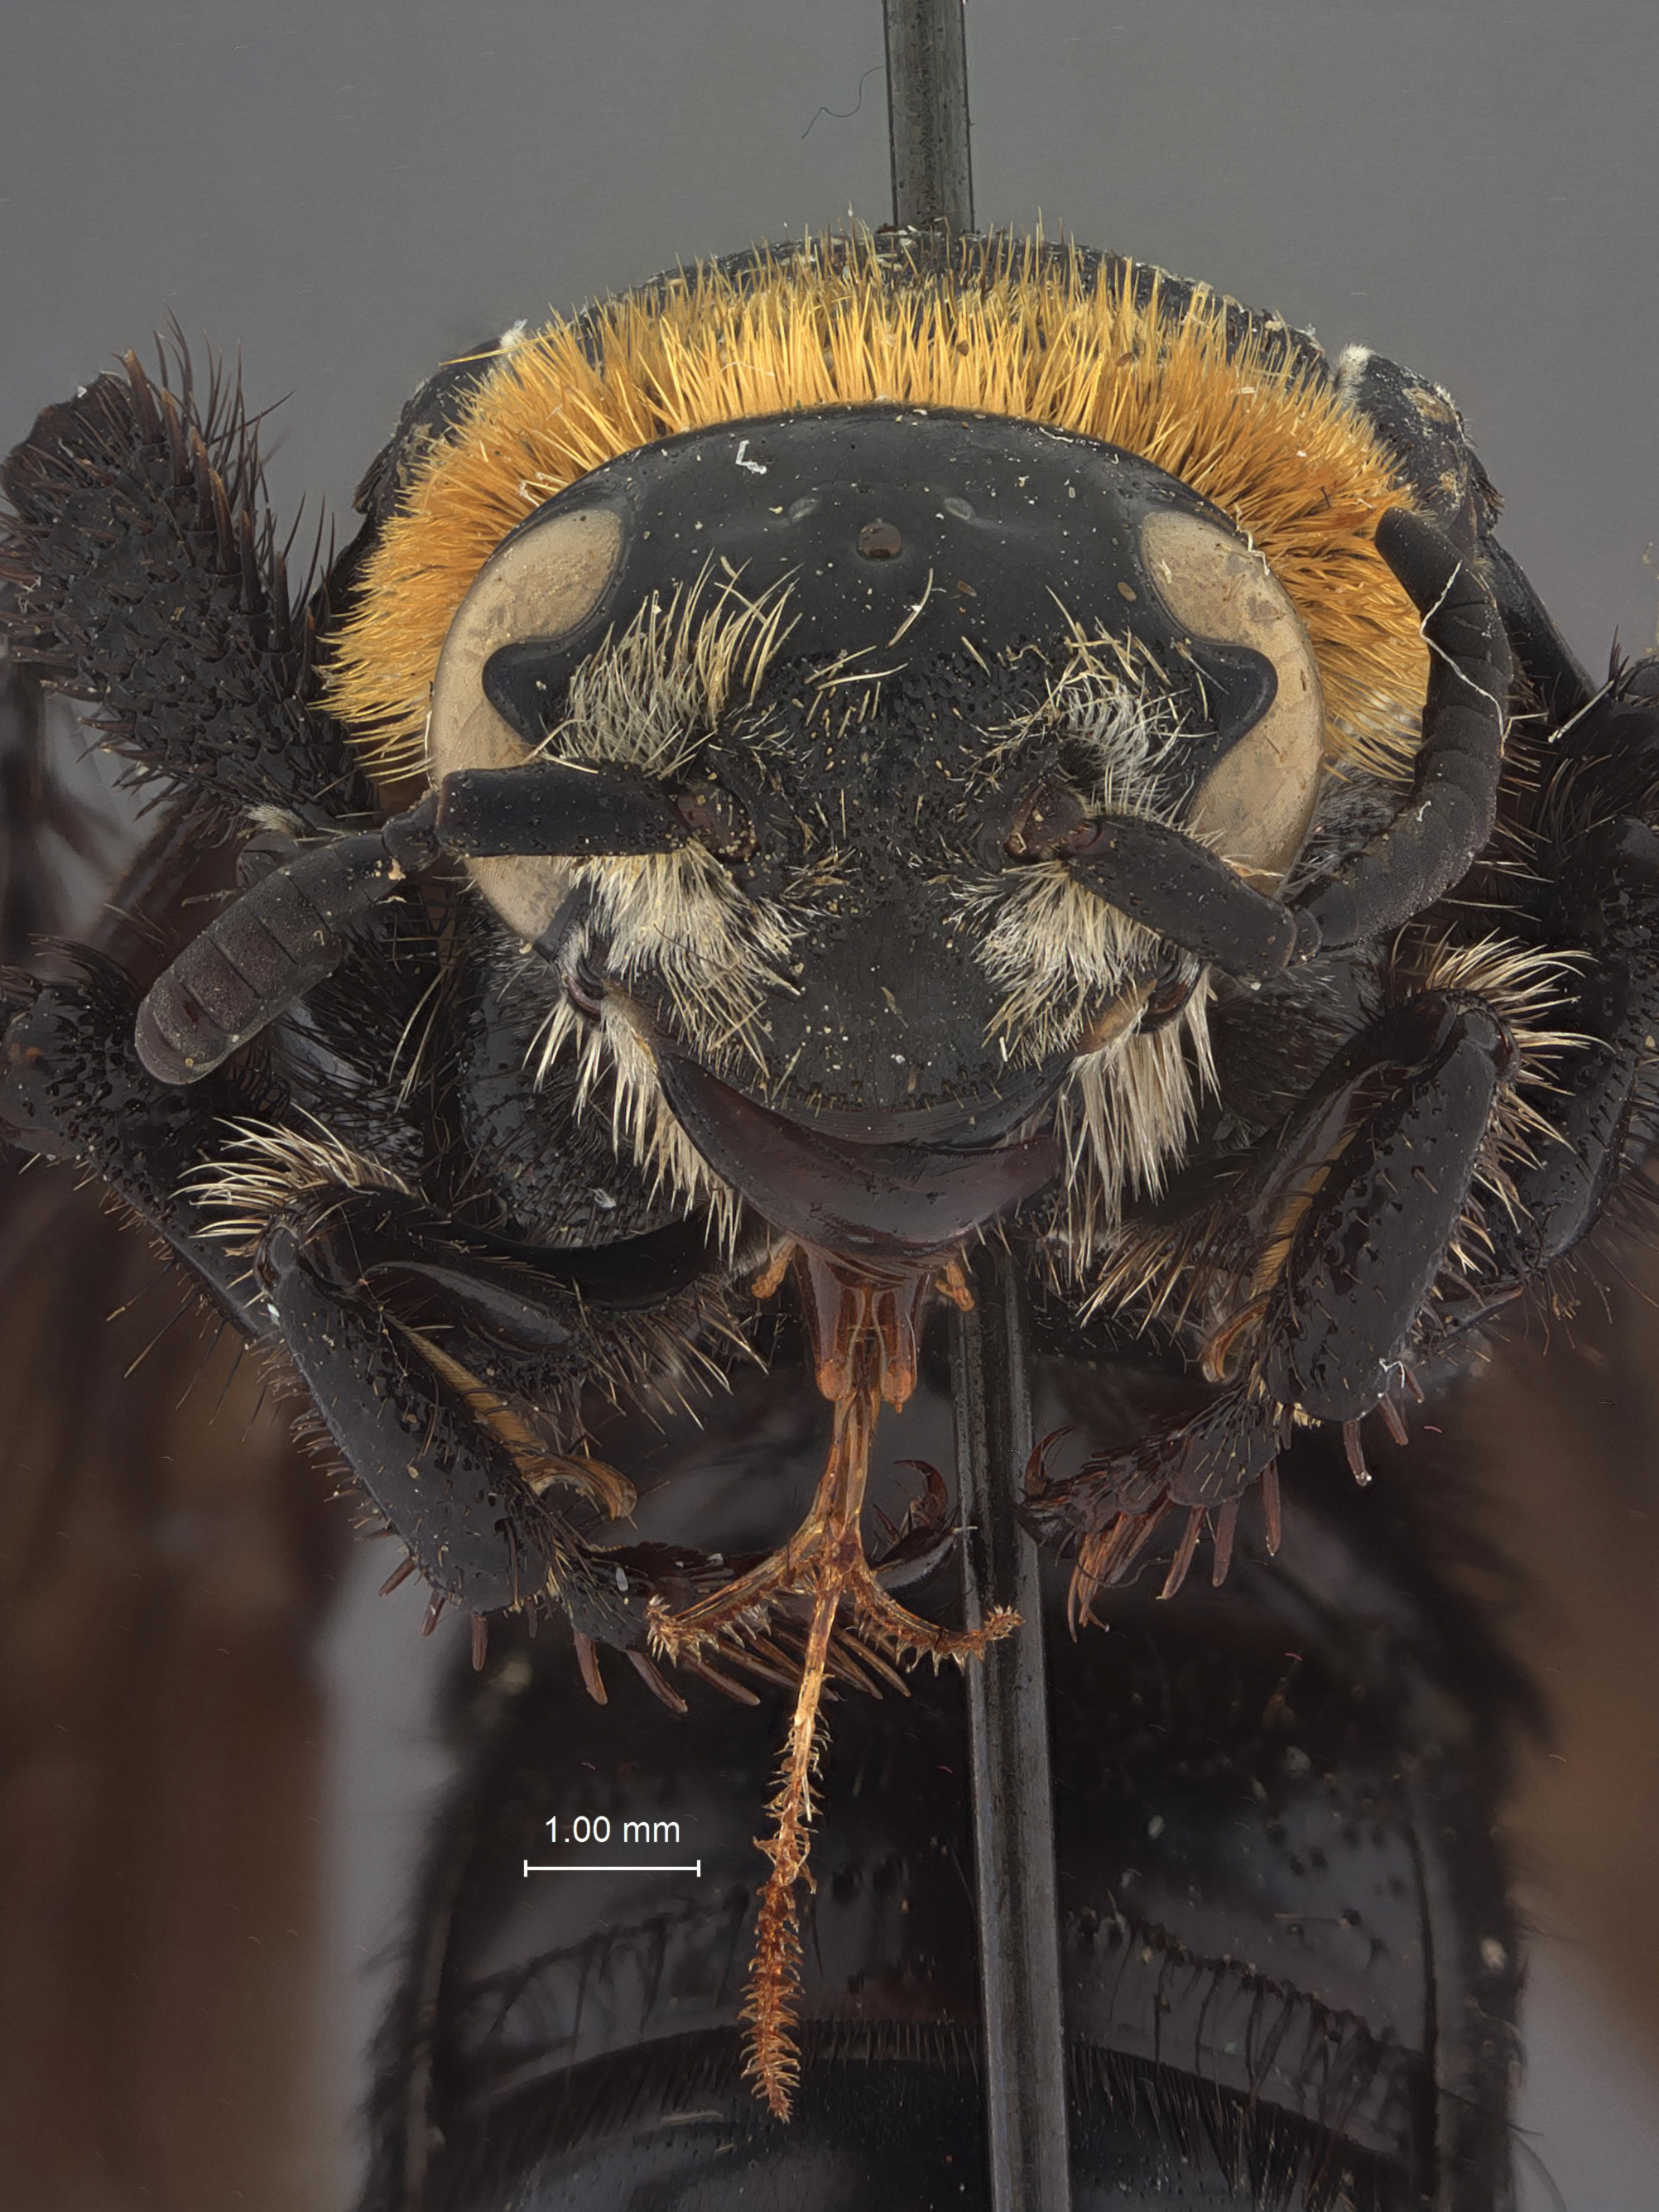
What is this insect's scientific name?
Campsomeris aure
